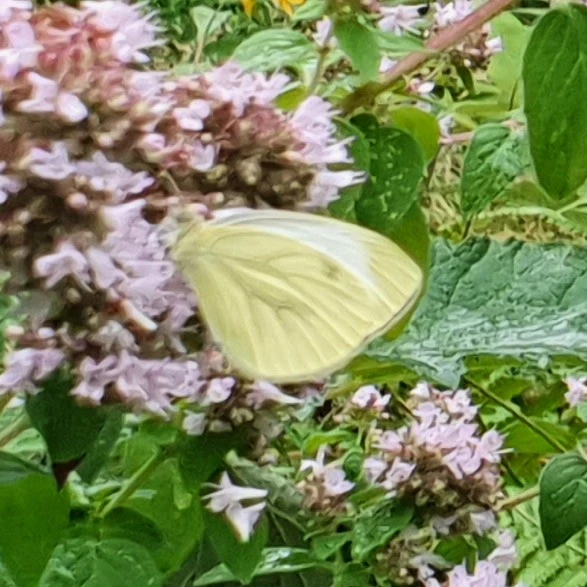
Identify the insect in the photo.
Pieris napi
